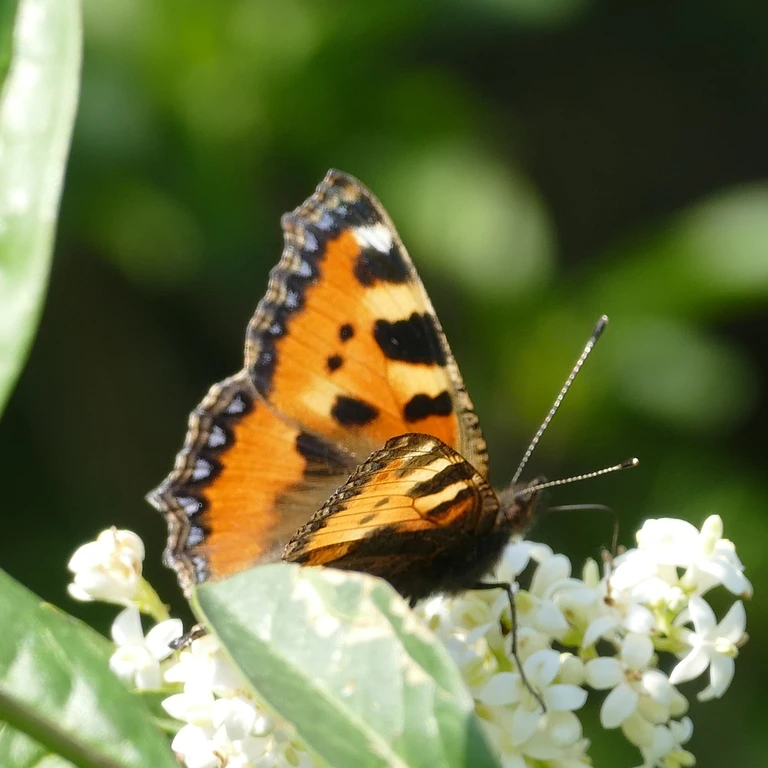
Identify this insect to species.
Aglais urticae
